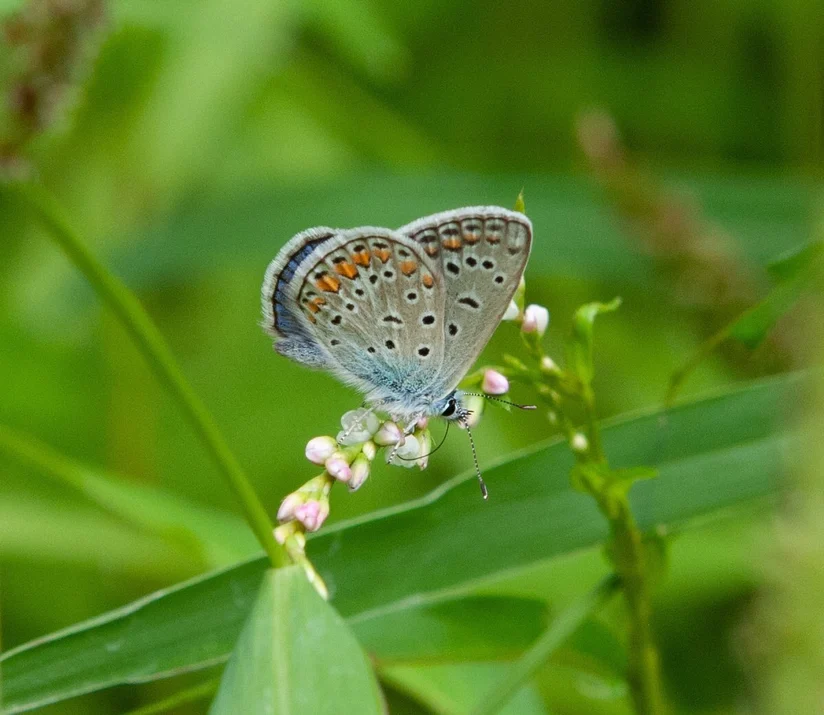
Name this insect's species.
Polyommatus icarus
